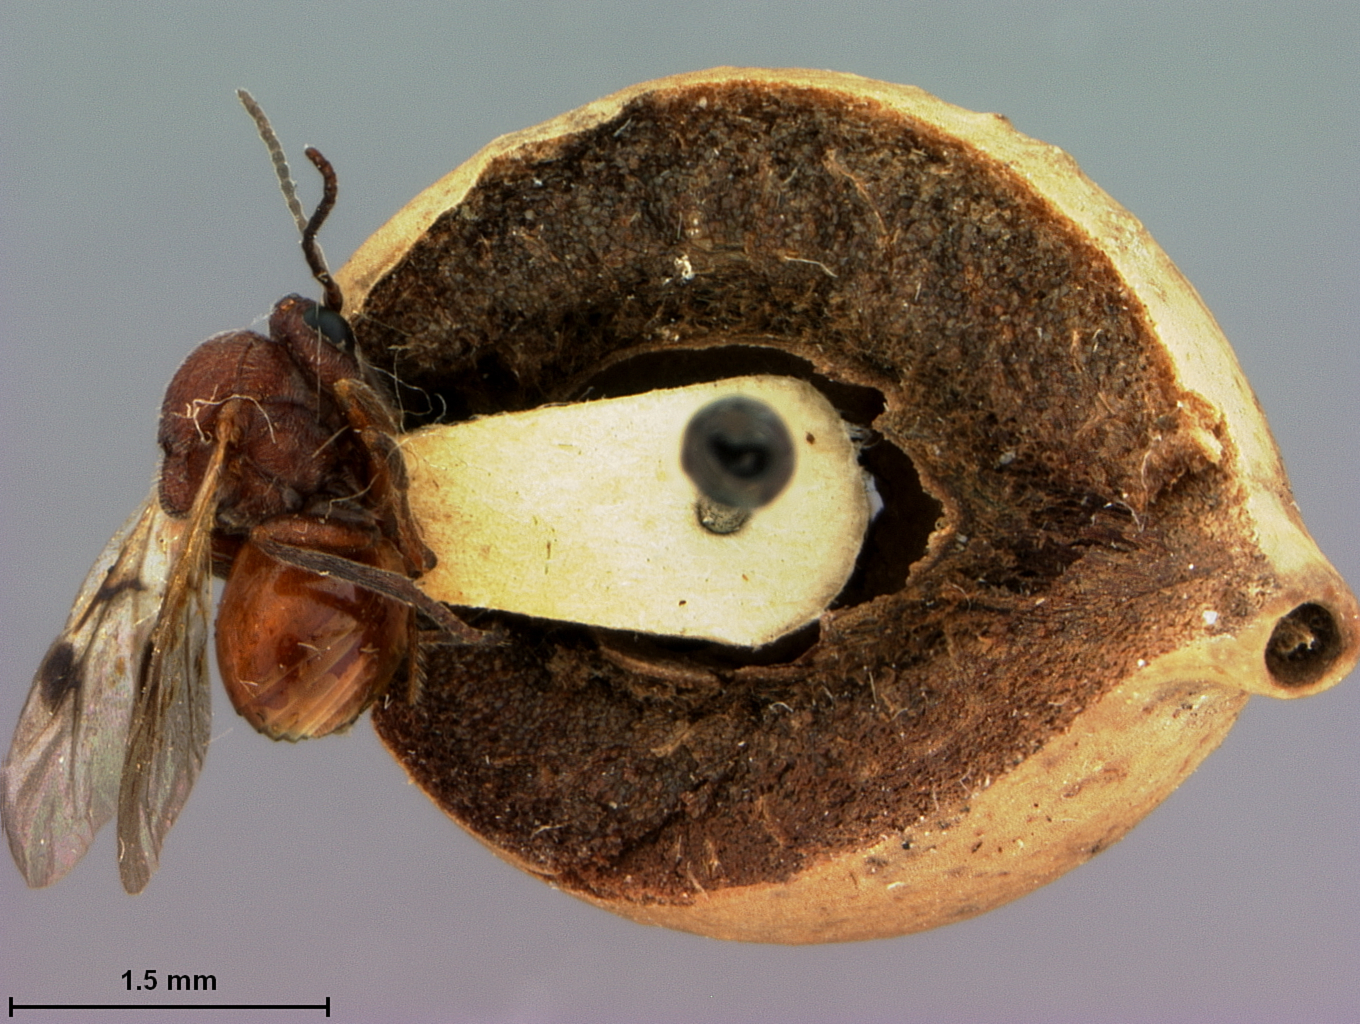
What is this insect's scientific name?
Amphibolips murata
